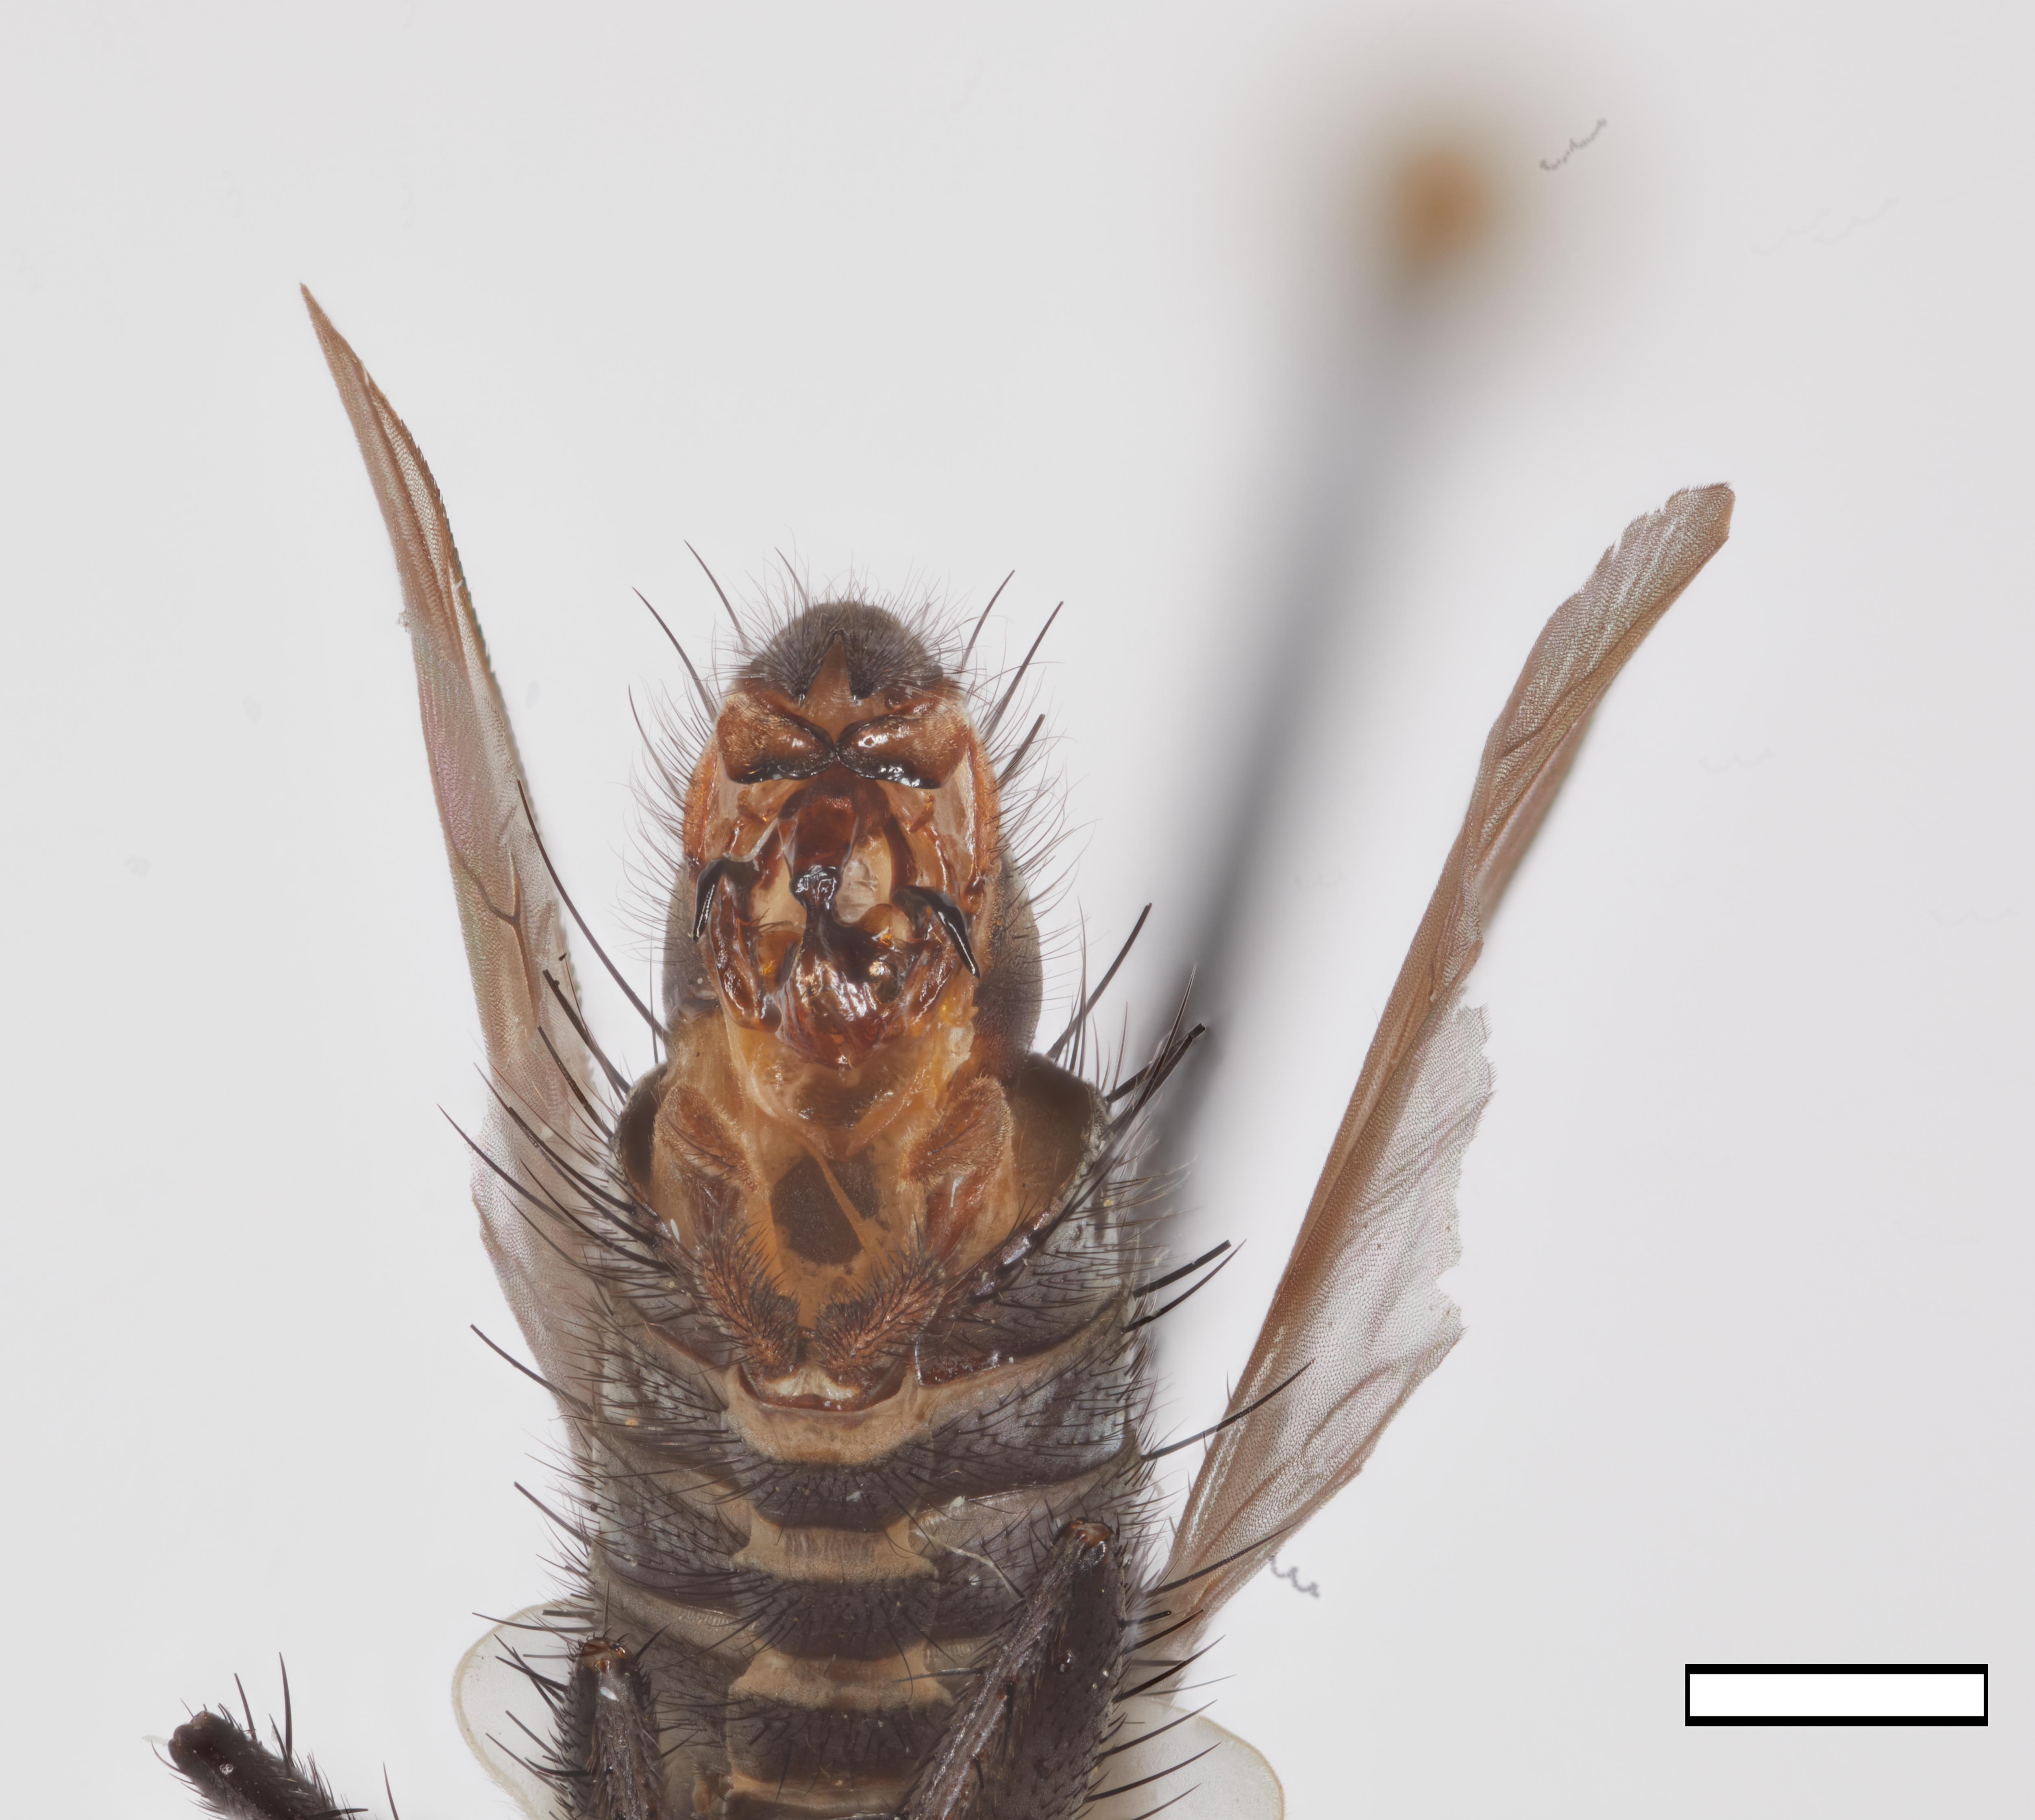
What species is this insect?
Microcerella adelphe
